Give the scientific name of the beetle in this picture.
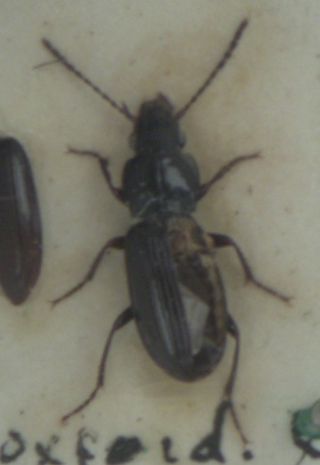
Pterostichus minor
